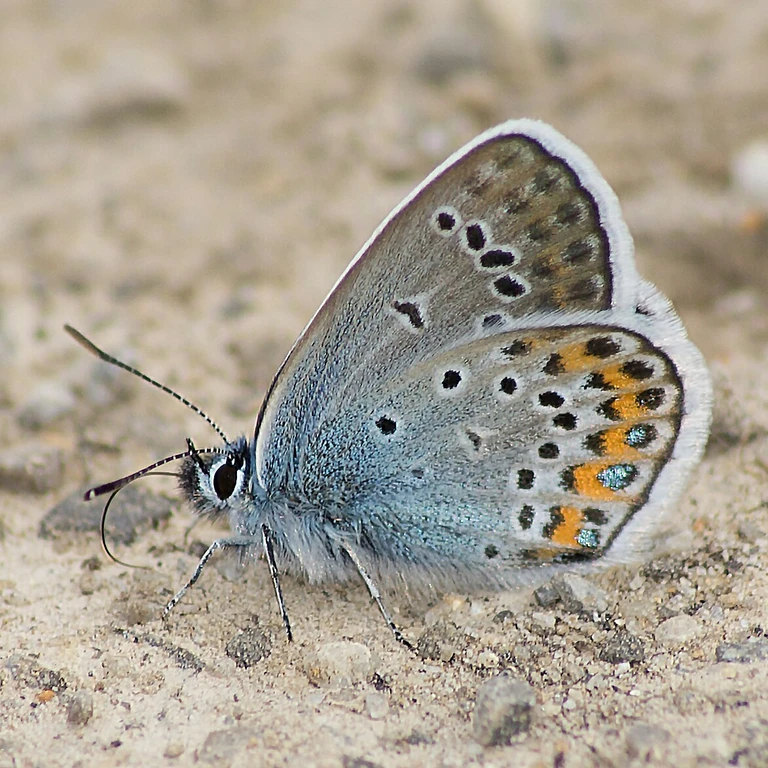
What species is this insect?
Plebejus argus
